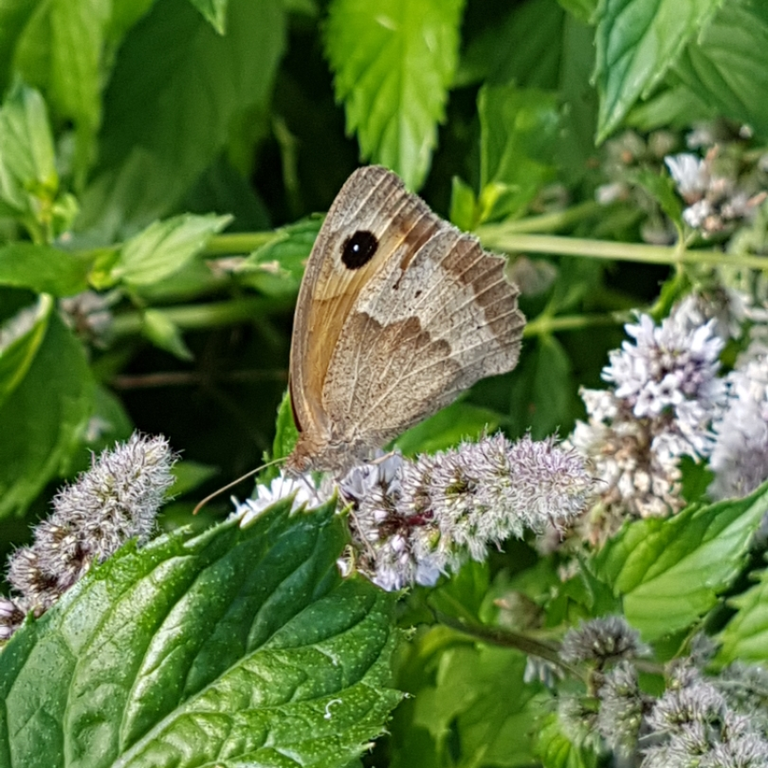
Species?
Maniola jurtina
